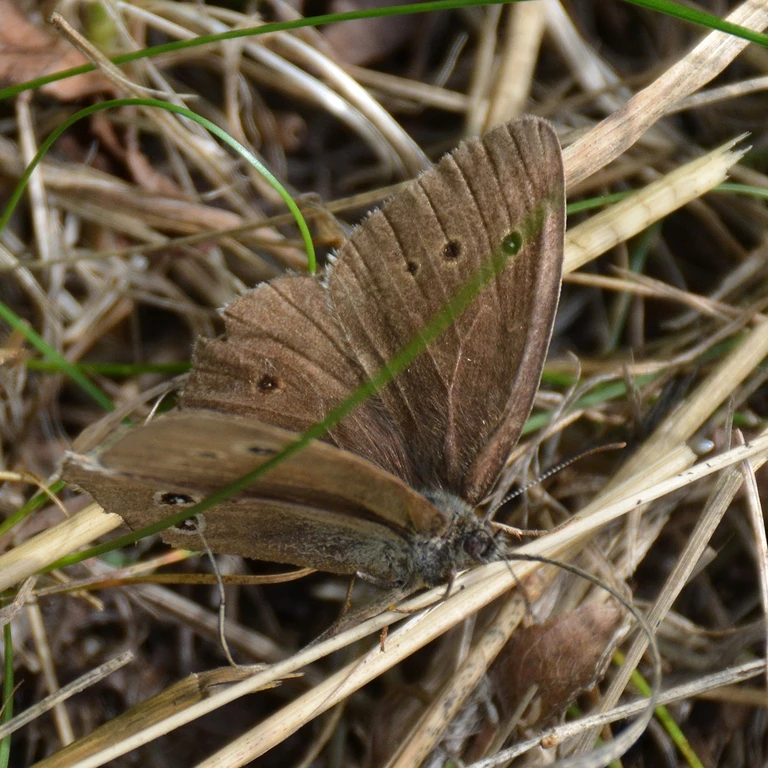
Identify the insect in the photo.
Minois dryas
